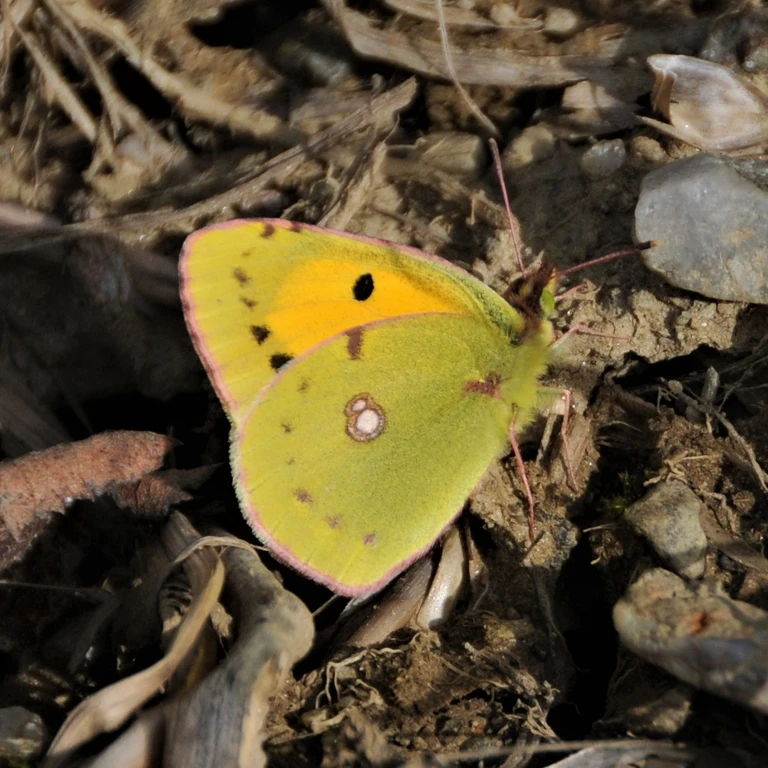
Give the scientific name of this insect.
Colias croceus
